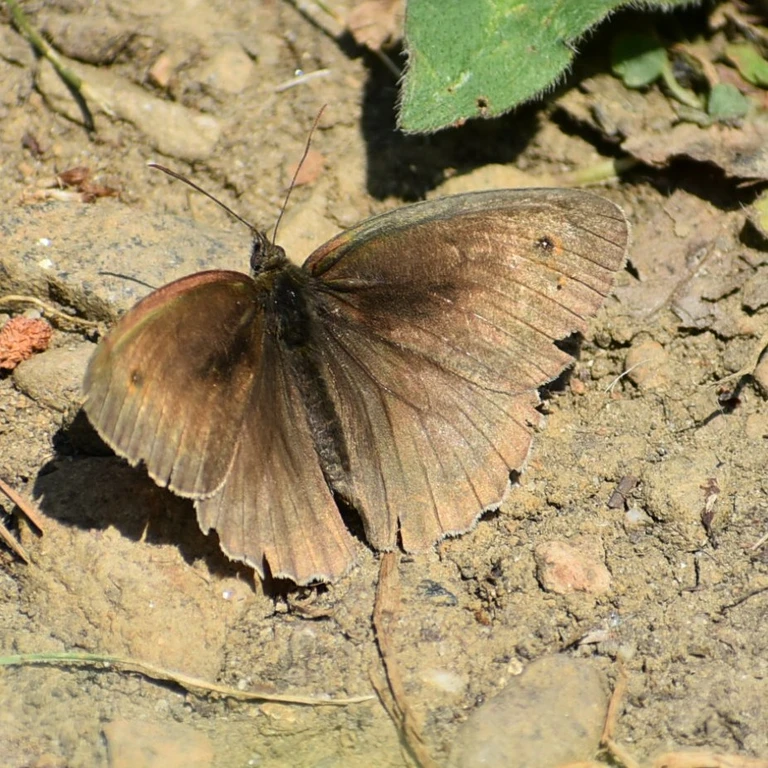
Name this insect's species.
Maniola jurtina
